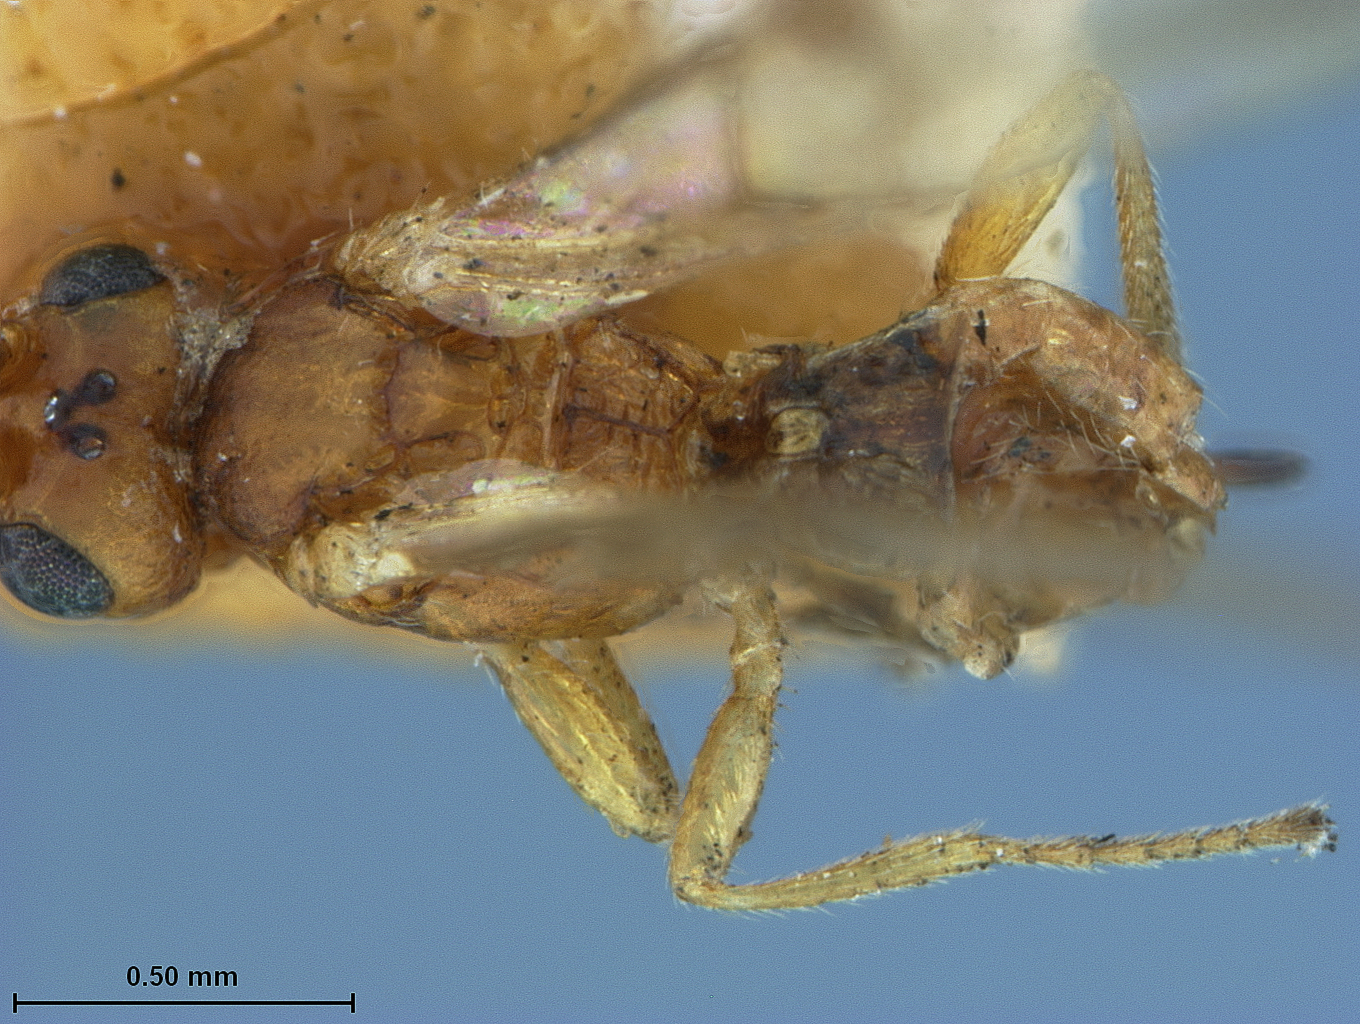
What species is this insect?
Mirax pallida
